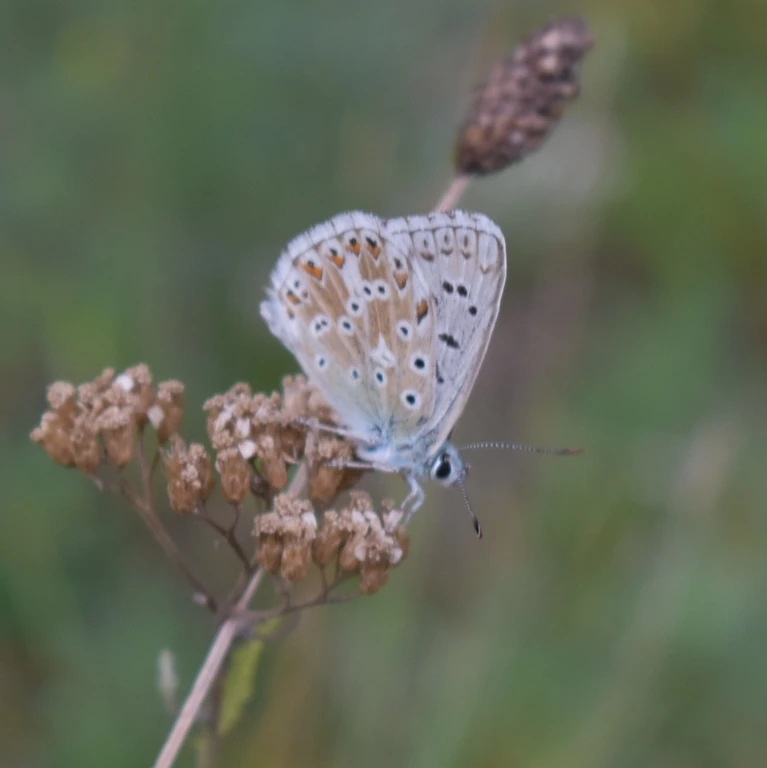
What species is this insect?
Lysandra coridon
